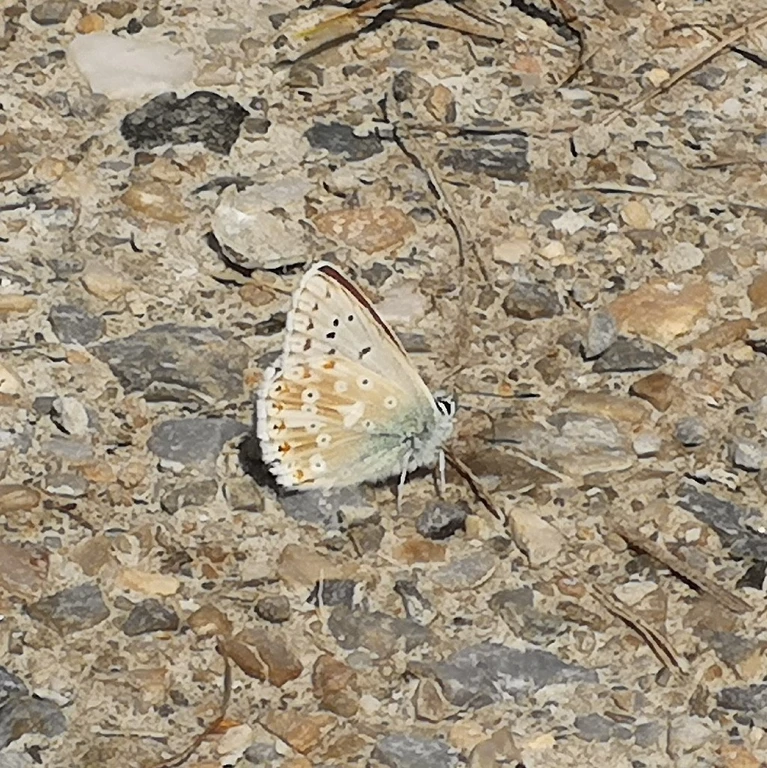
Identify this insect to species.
Lysandra coridon
